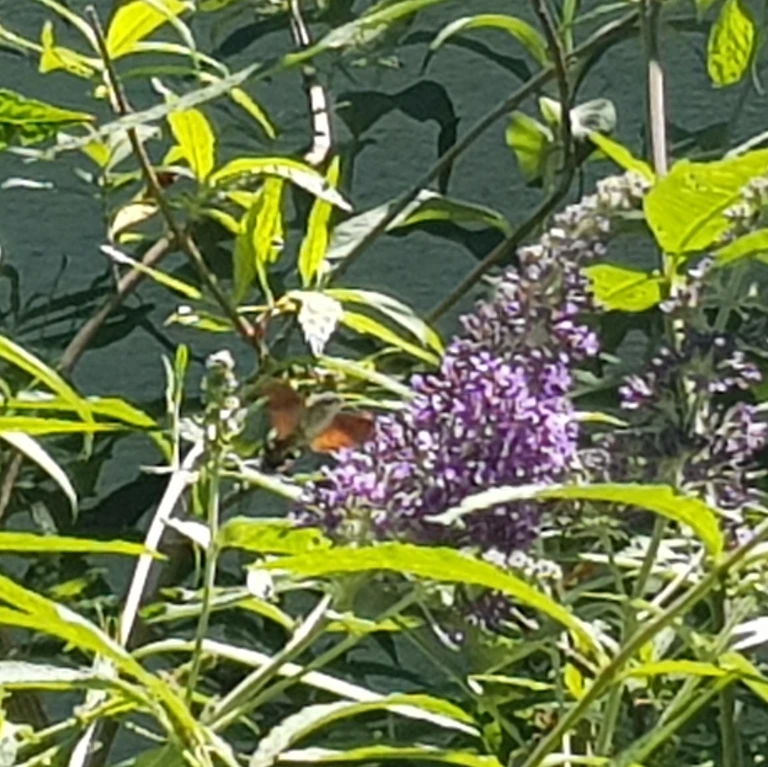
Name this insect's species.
Macroglossum stellatarum
